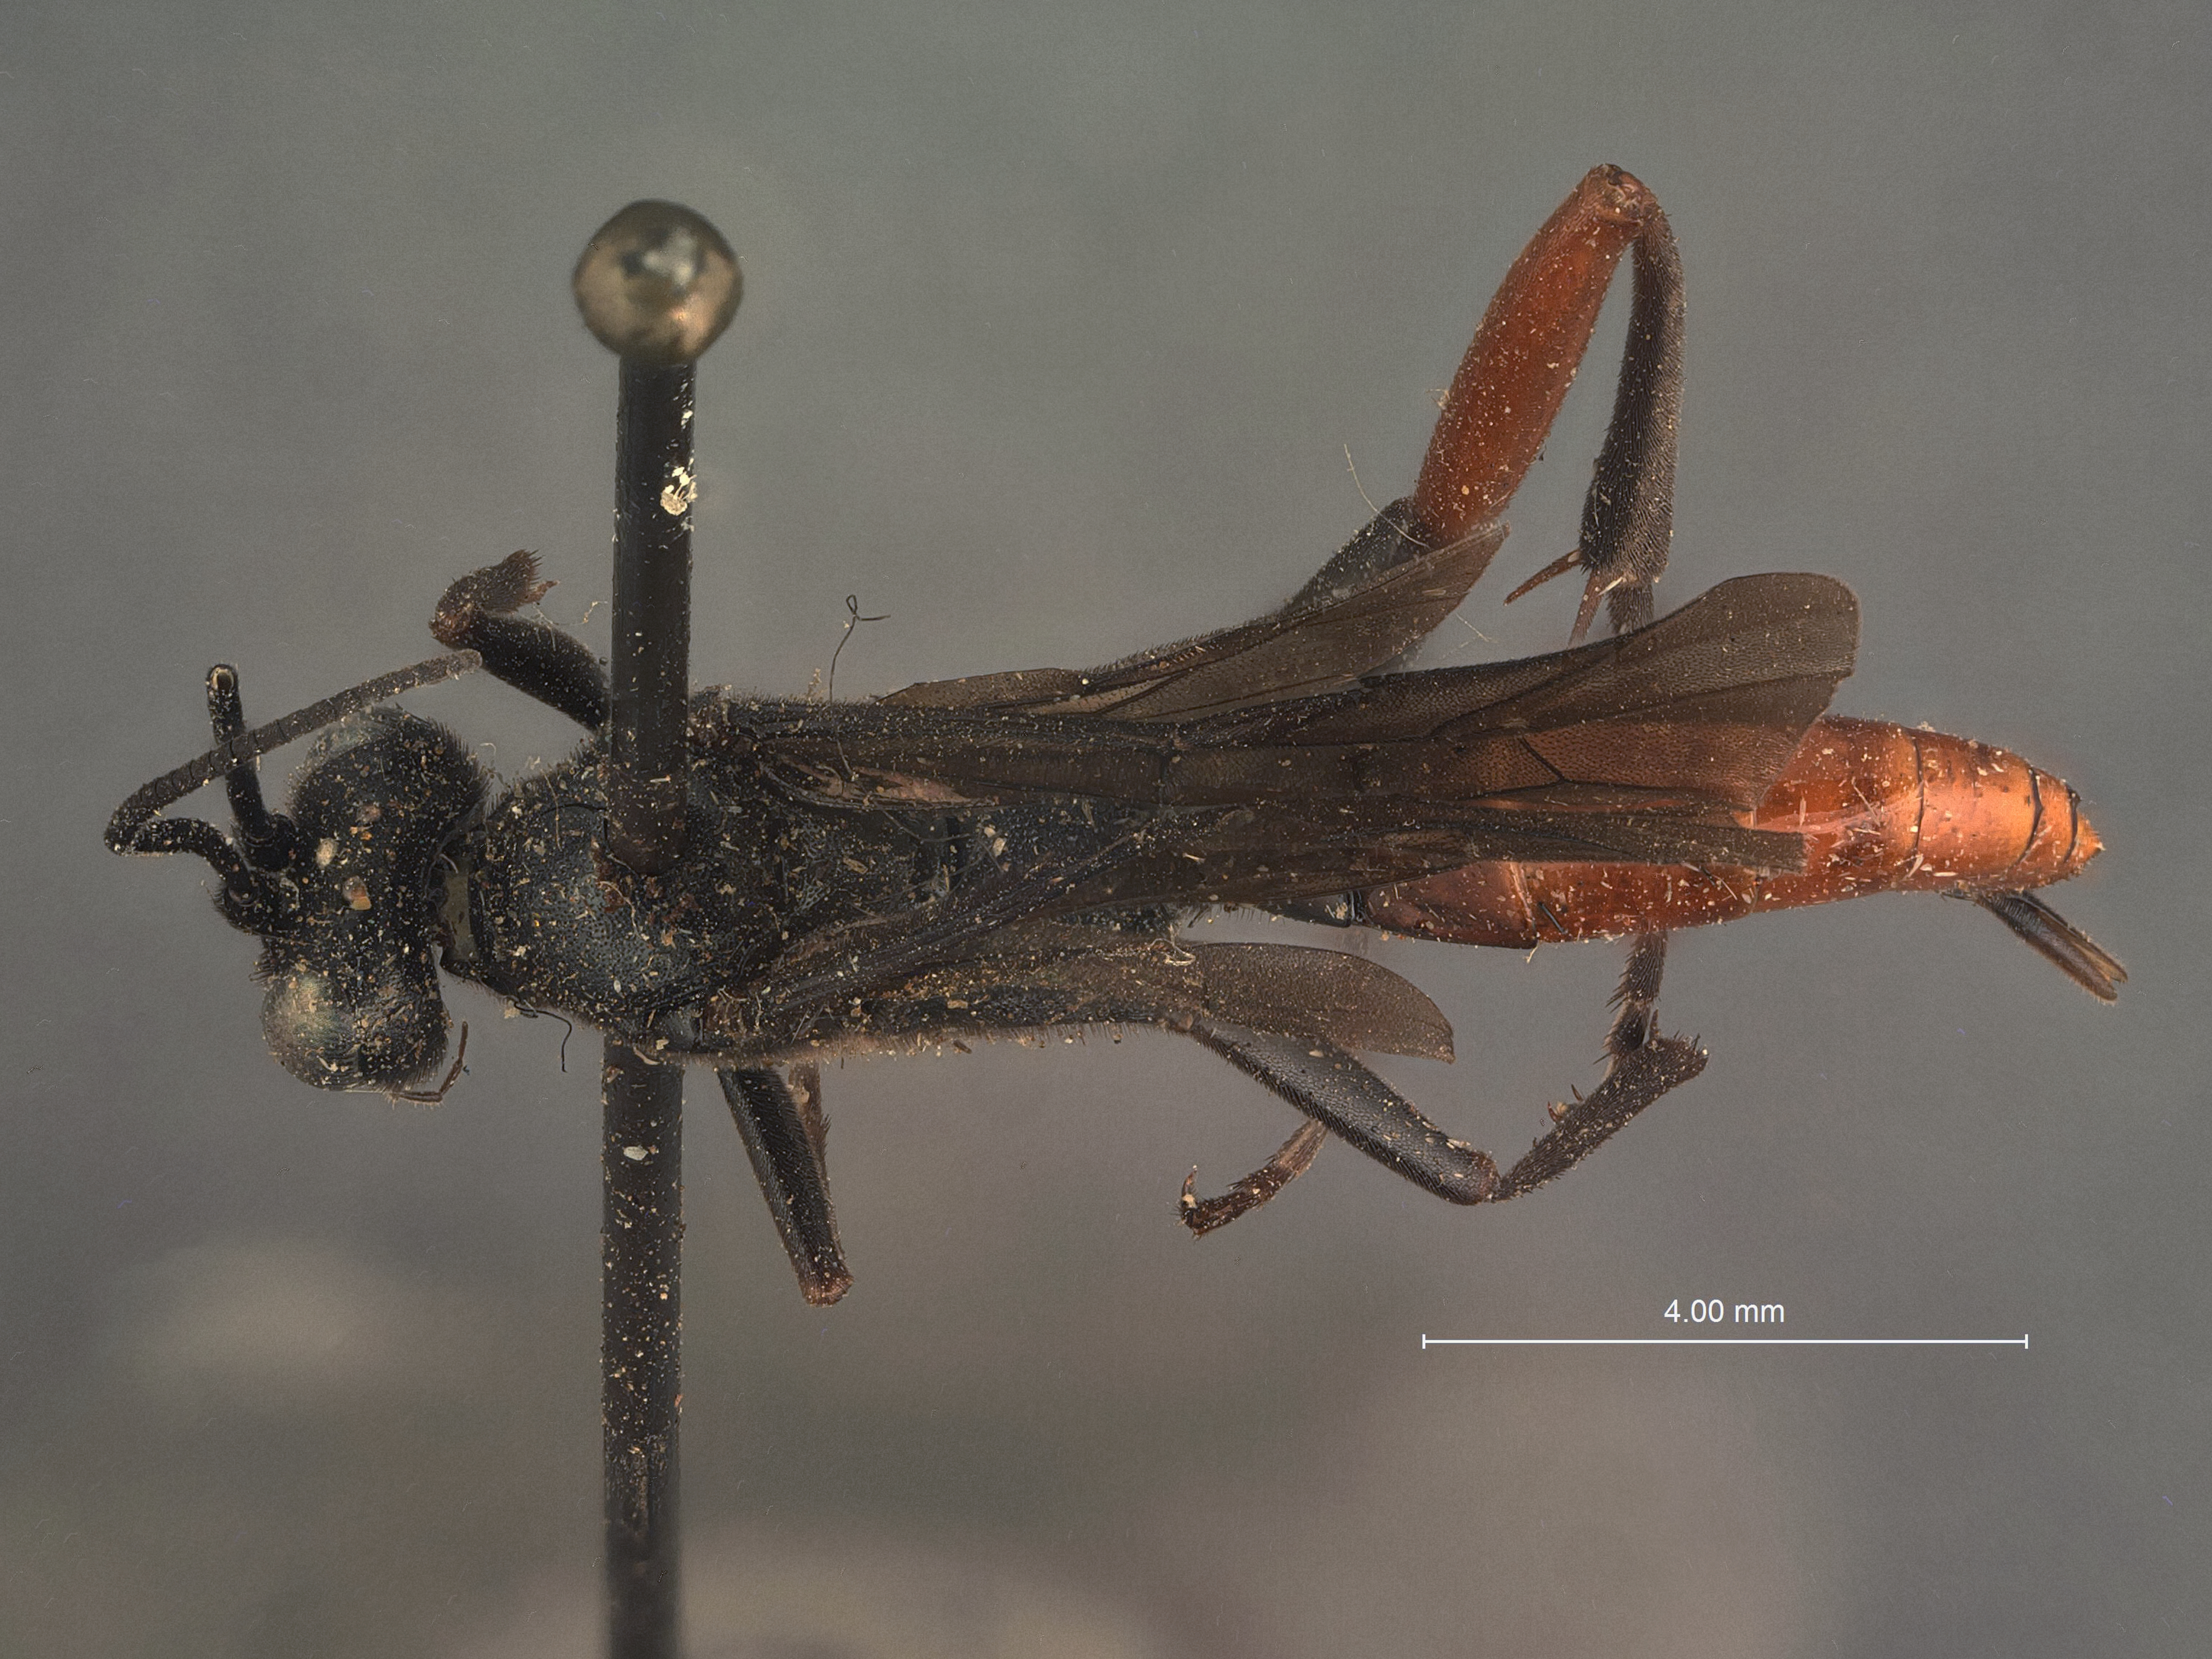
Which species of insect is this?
Exetastes erythrogaster
